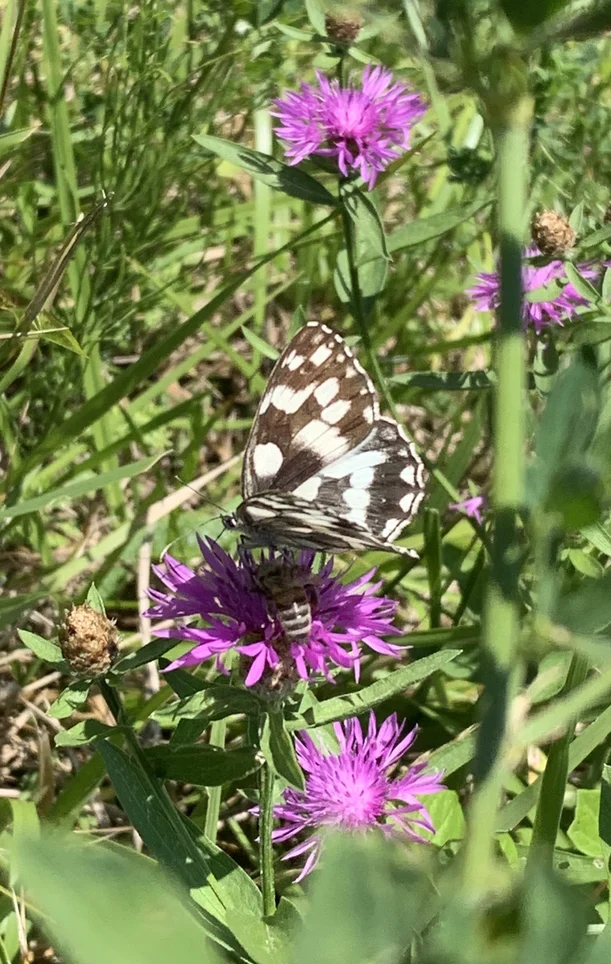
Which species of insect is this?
Melanargia galathea
